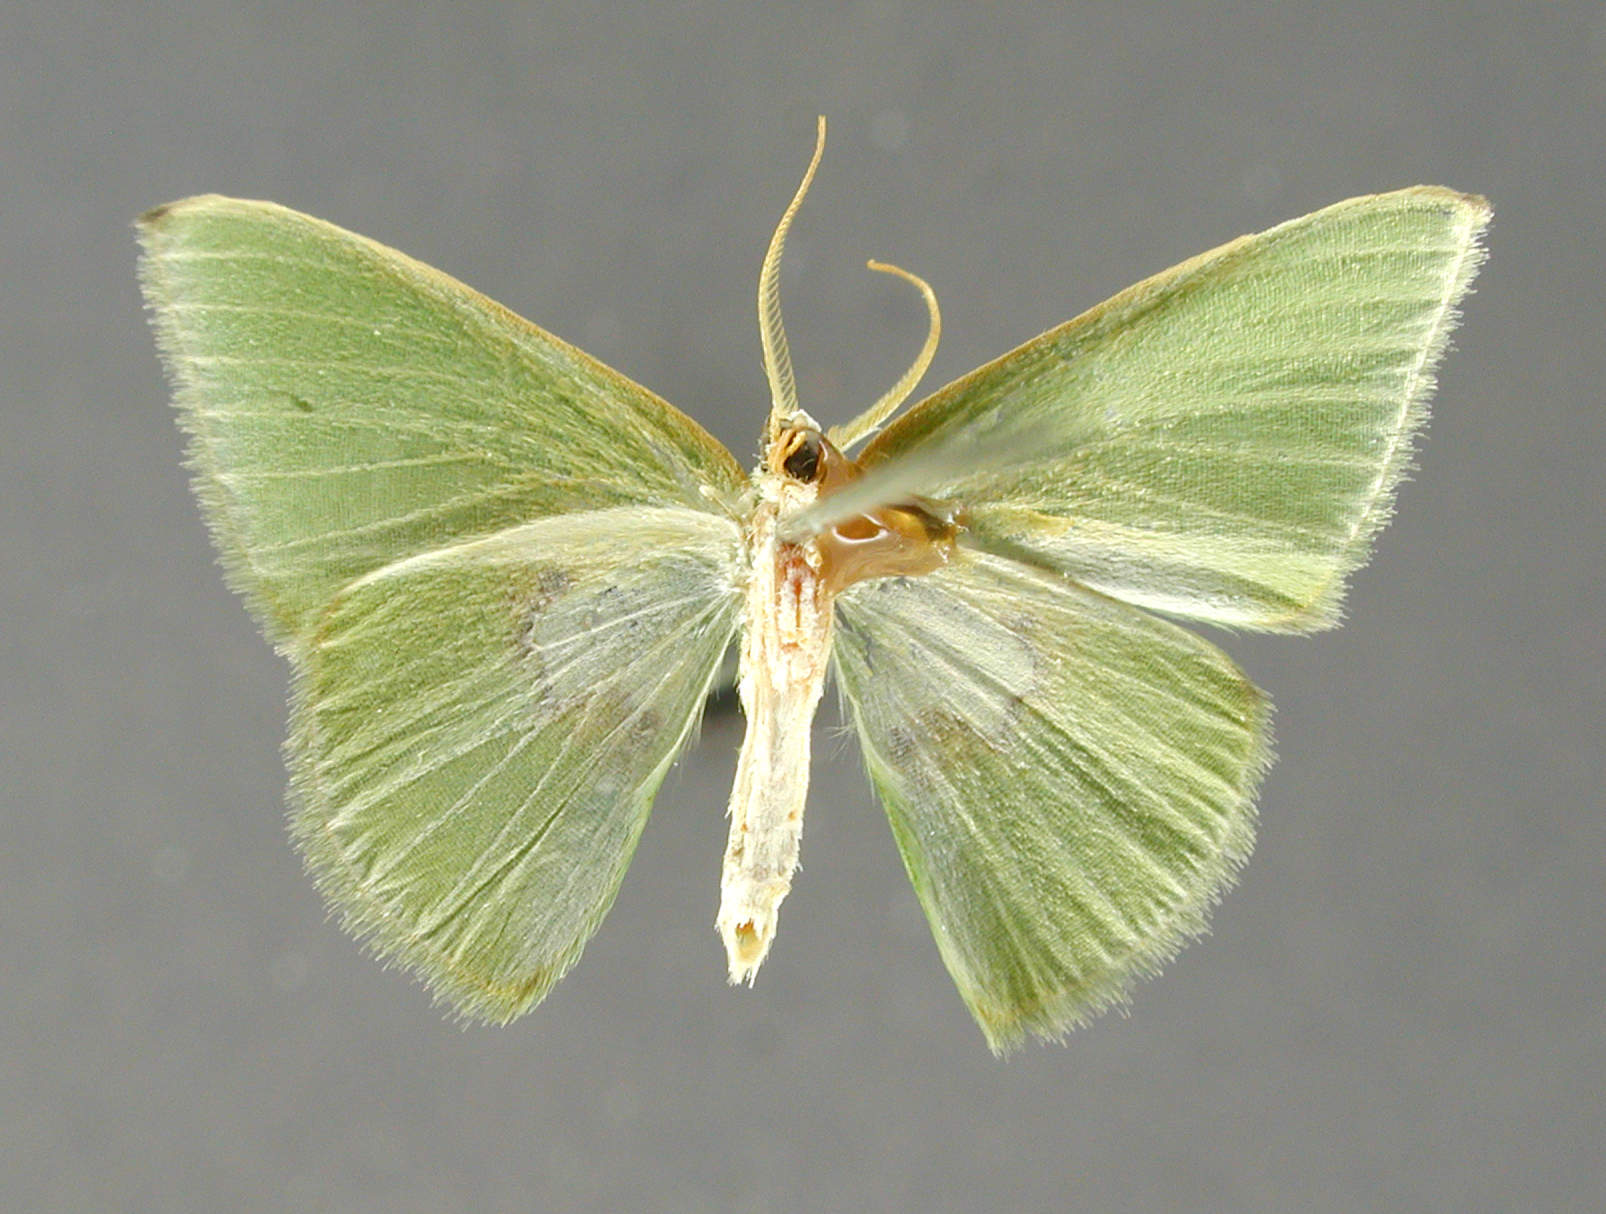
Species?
Comibaena flavicoma
